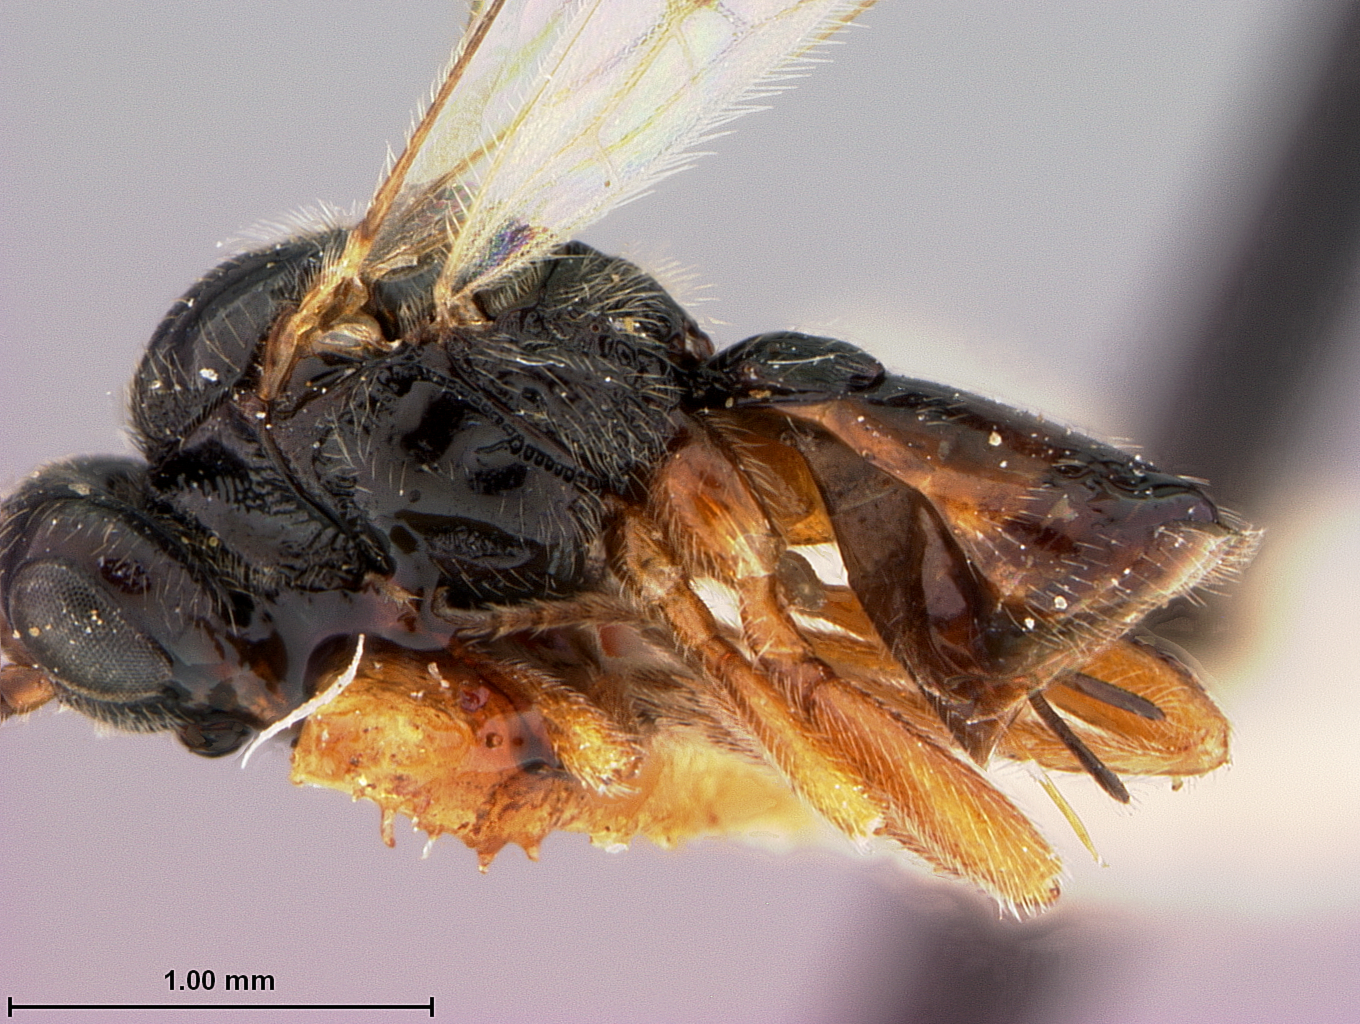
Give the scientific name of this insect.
Opius severini
